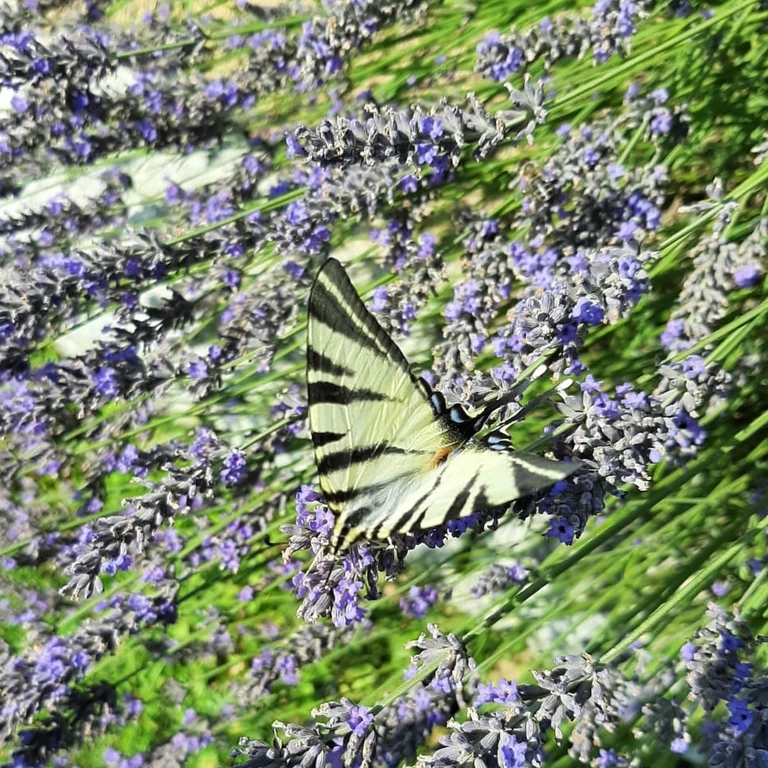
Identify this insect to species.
Iphiclides podalirius
